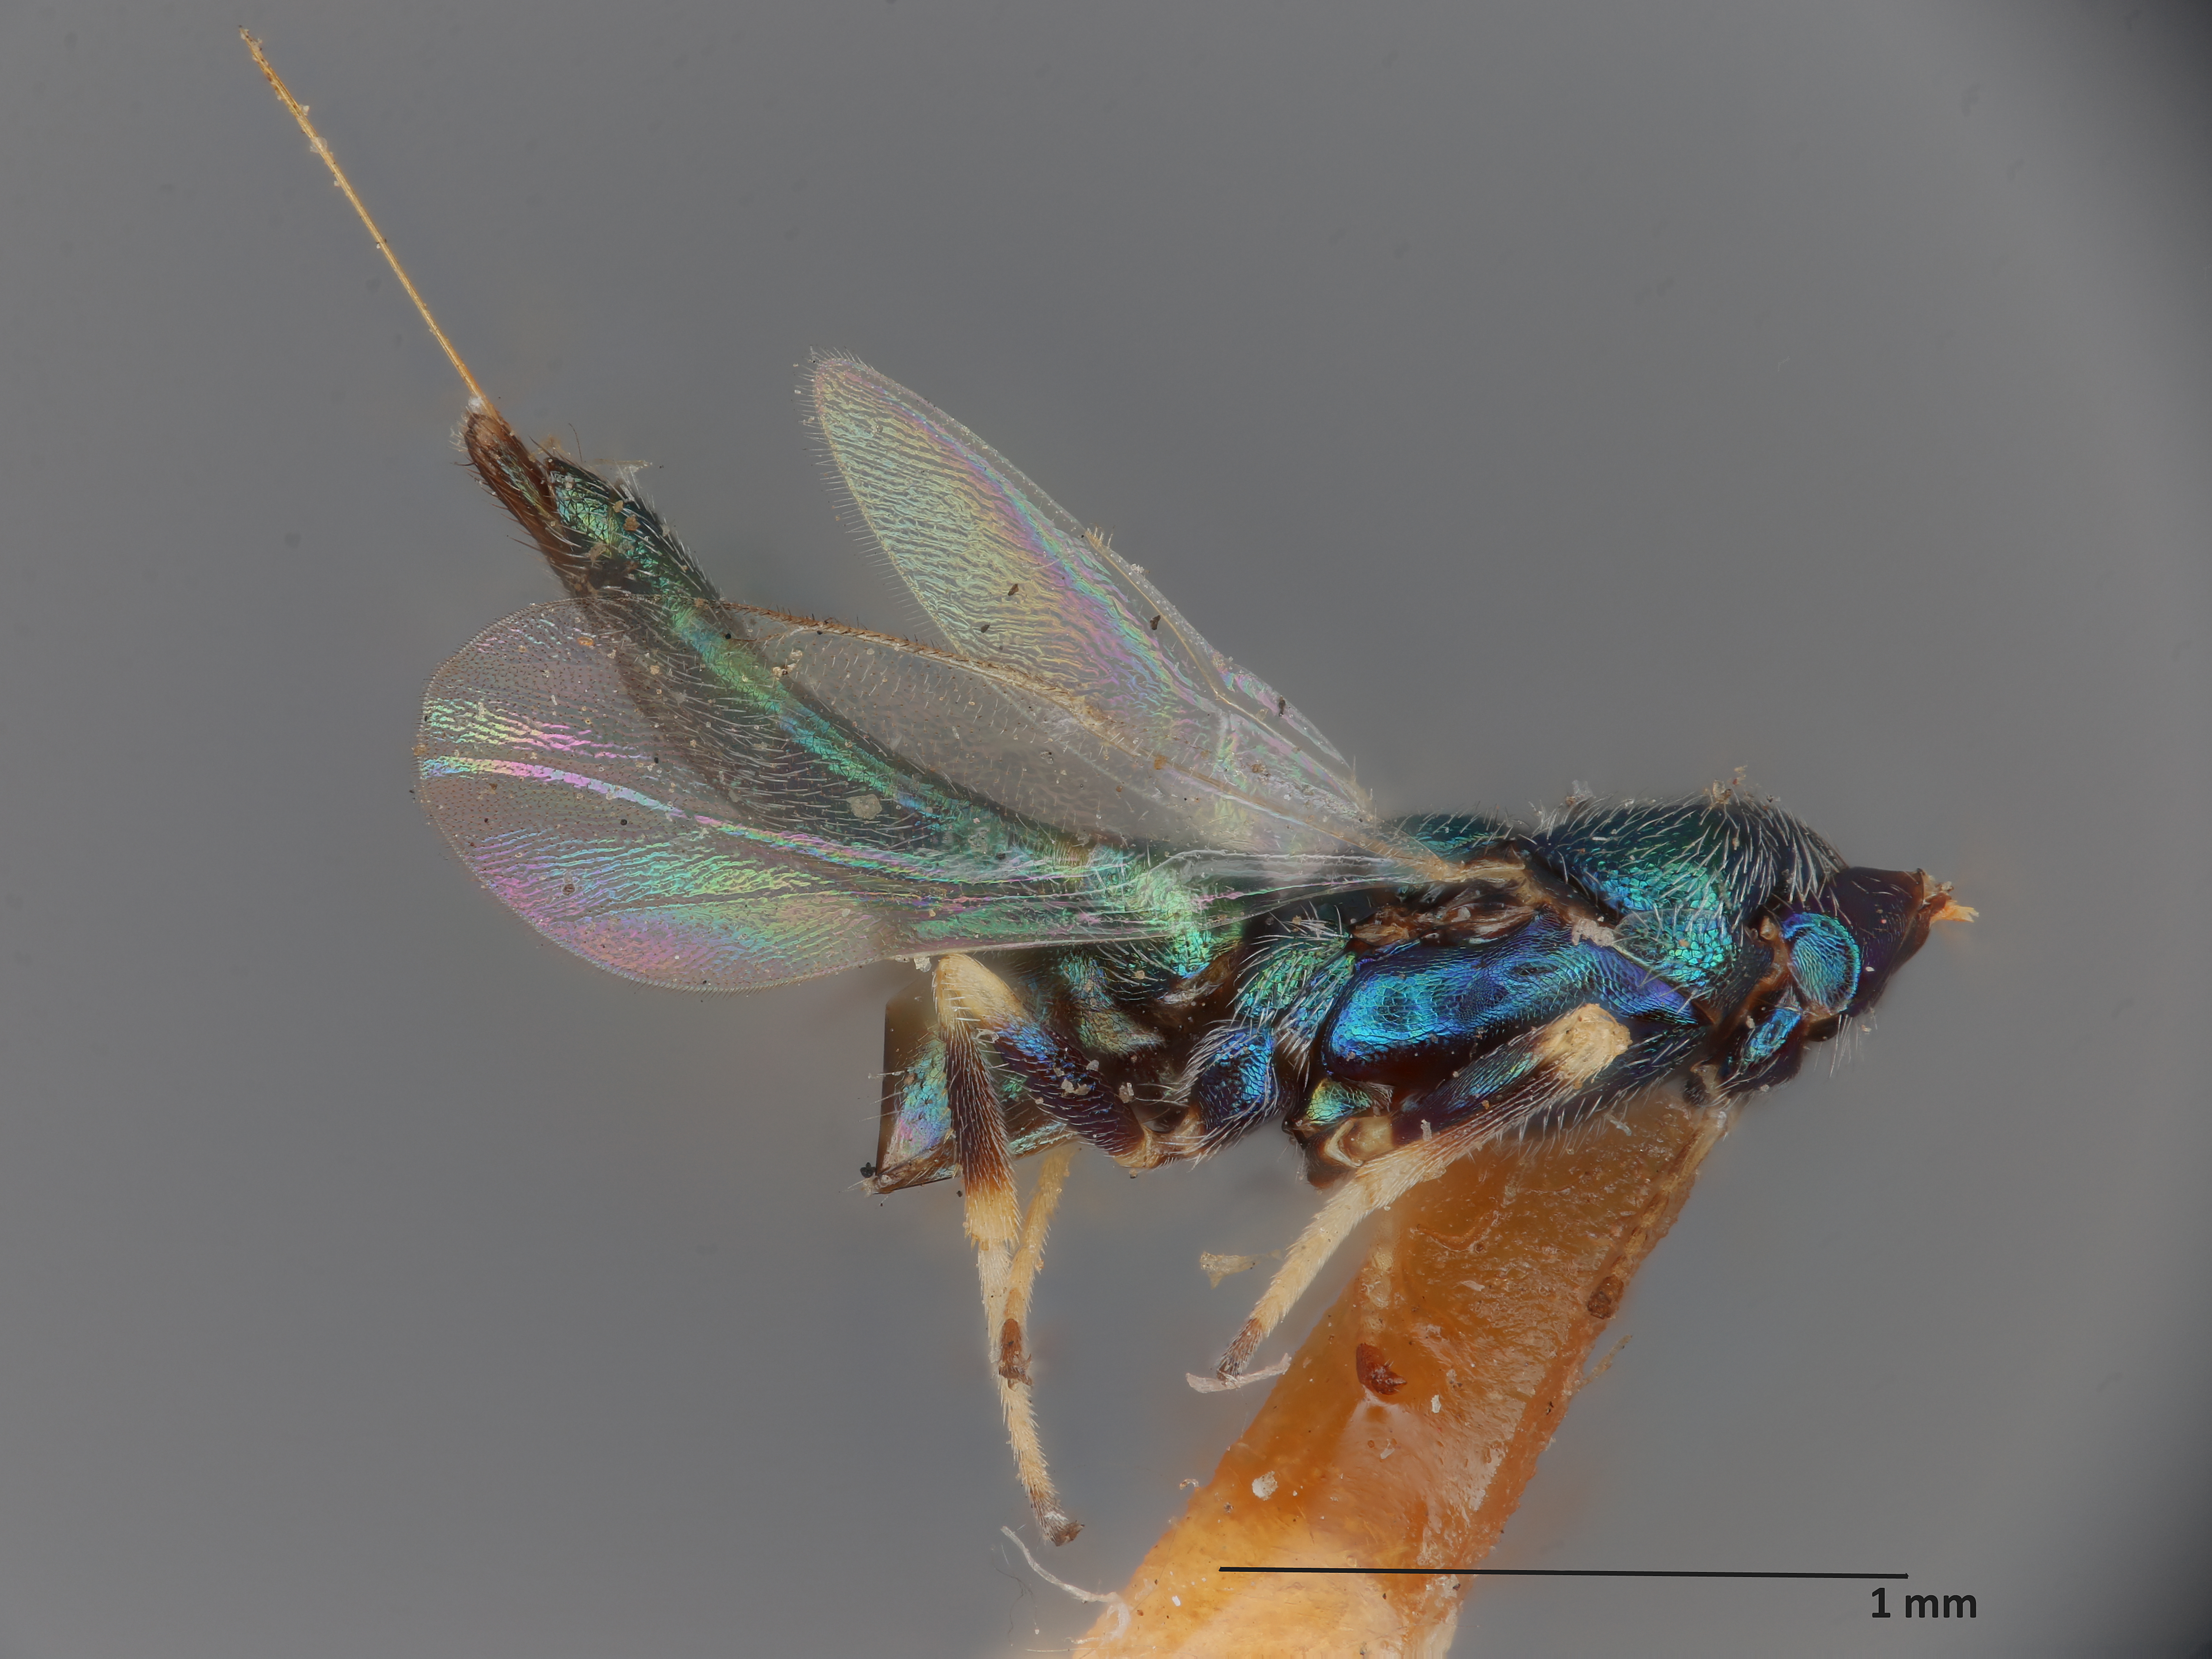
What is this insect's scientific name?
Calosoter metallica
